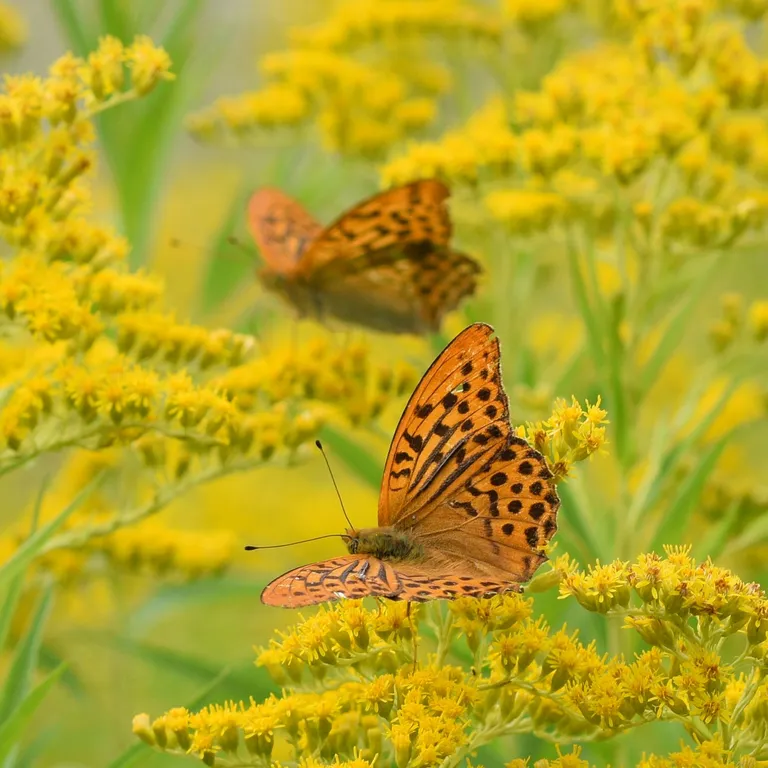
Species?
Argynnis paphia
